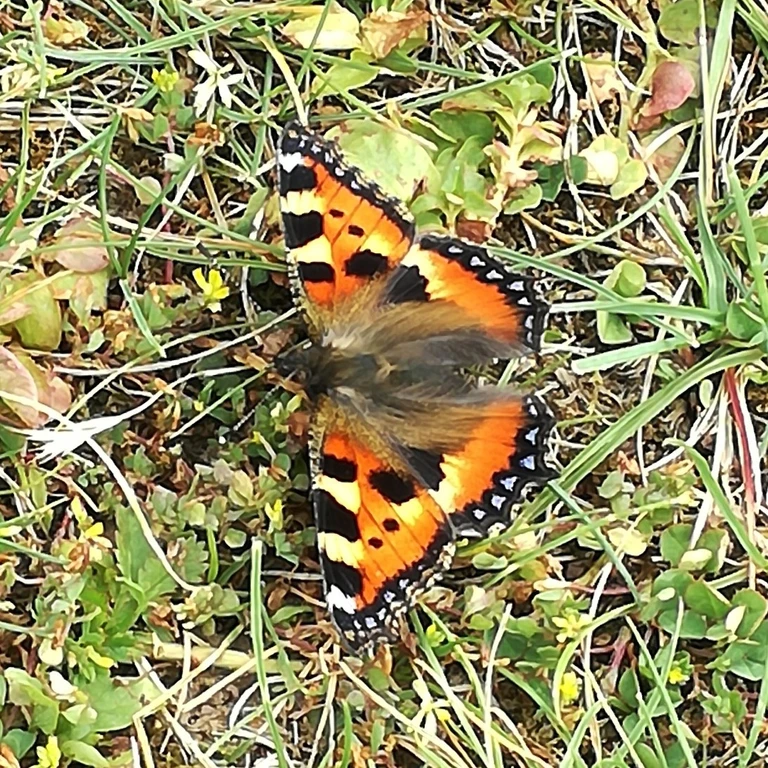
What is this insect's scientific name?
Aglais urticae
